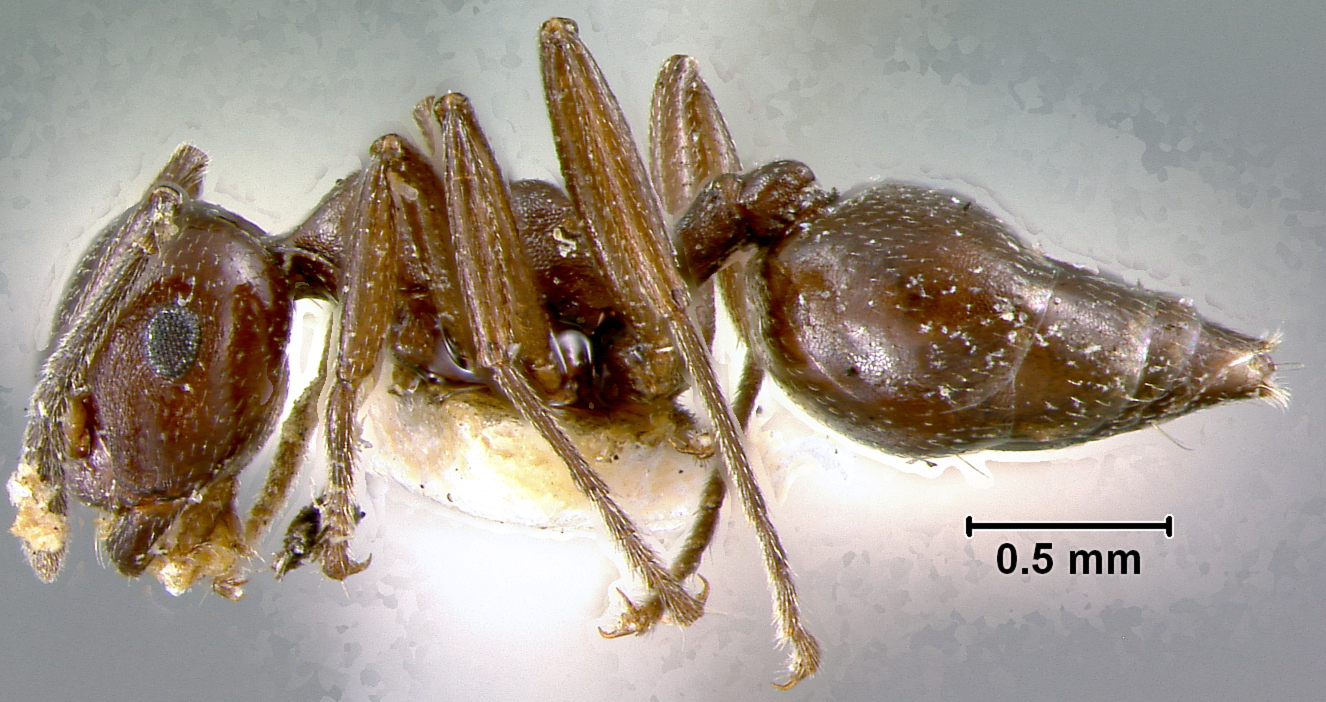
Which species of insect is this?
Crematogaster donisthorpei
